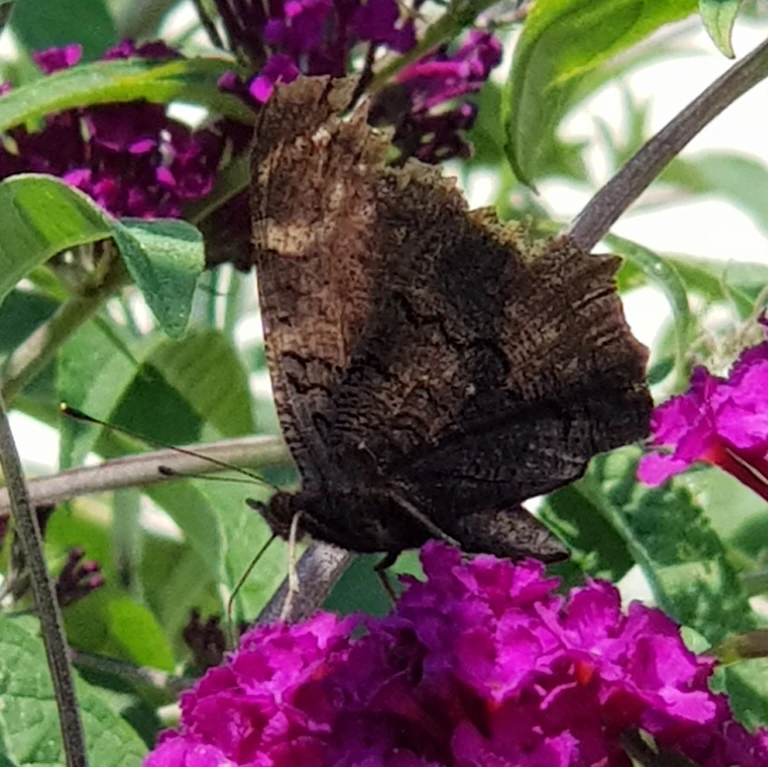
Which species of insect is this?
Aglais io
